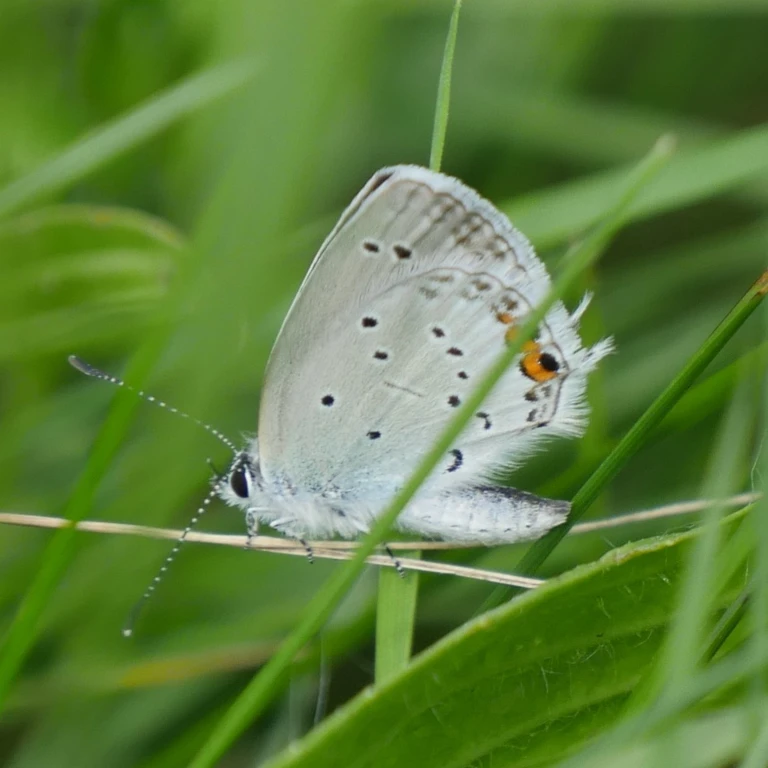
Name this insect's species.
Cupido argiades (also Elkalyce argiades)
